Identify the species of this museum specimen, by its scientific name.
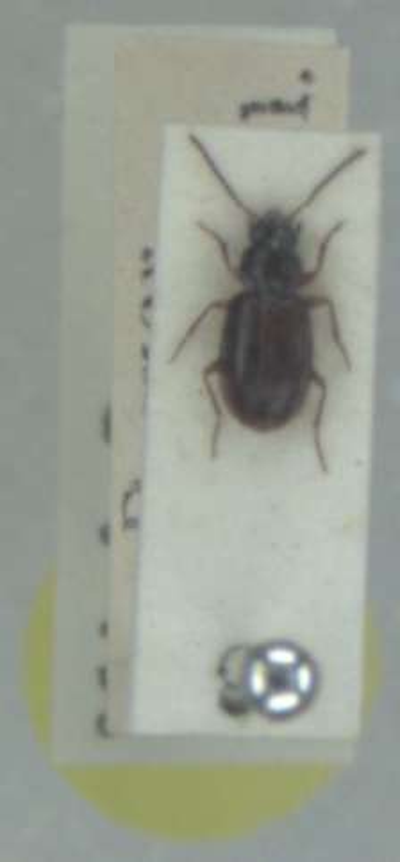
Bembidion clarkei
